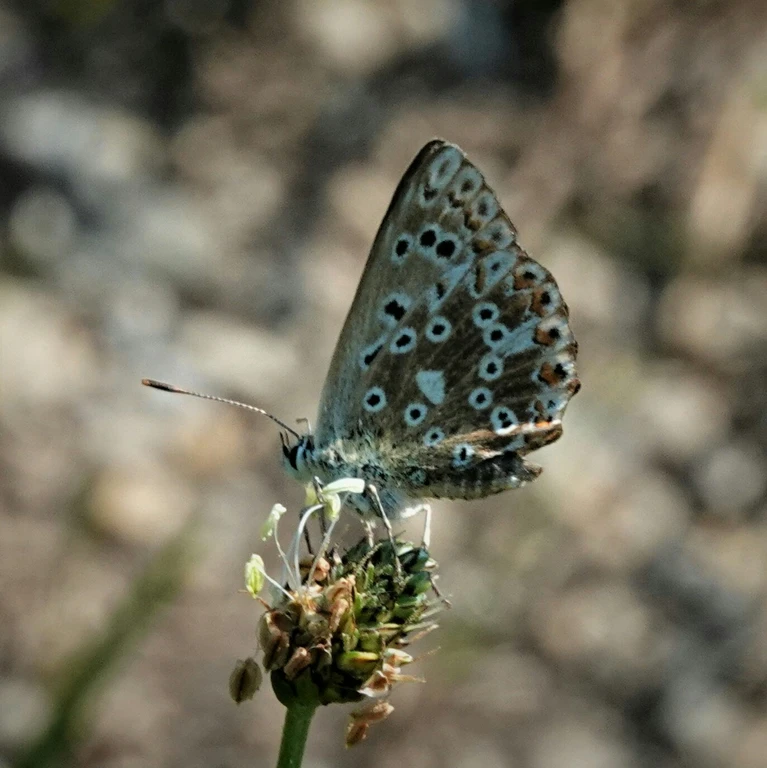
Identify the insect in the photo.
Lysandra coridon
